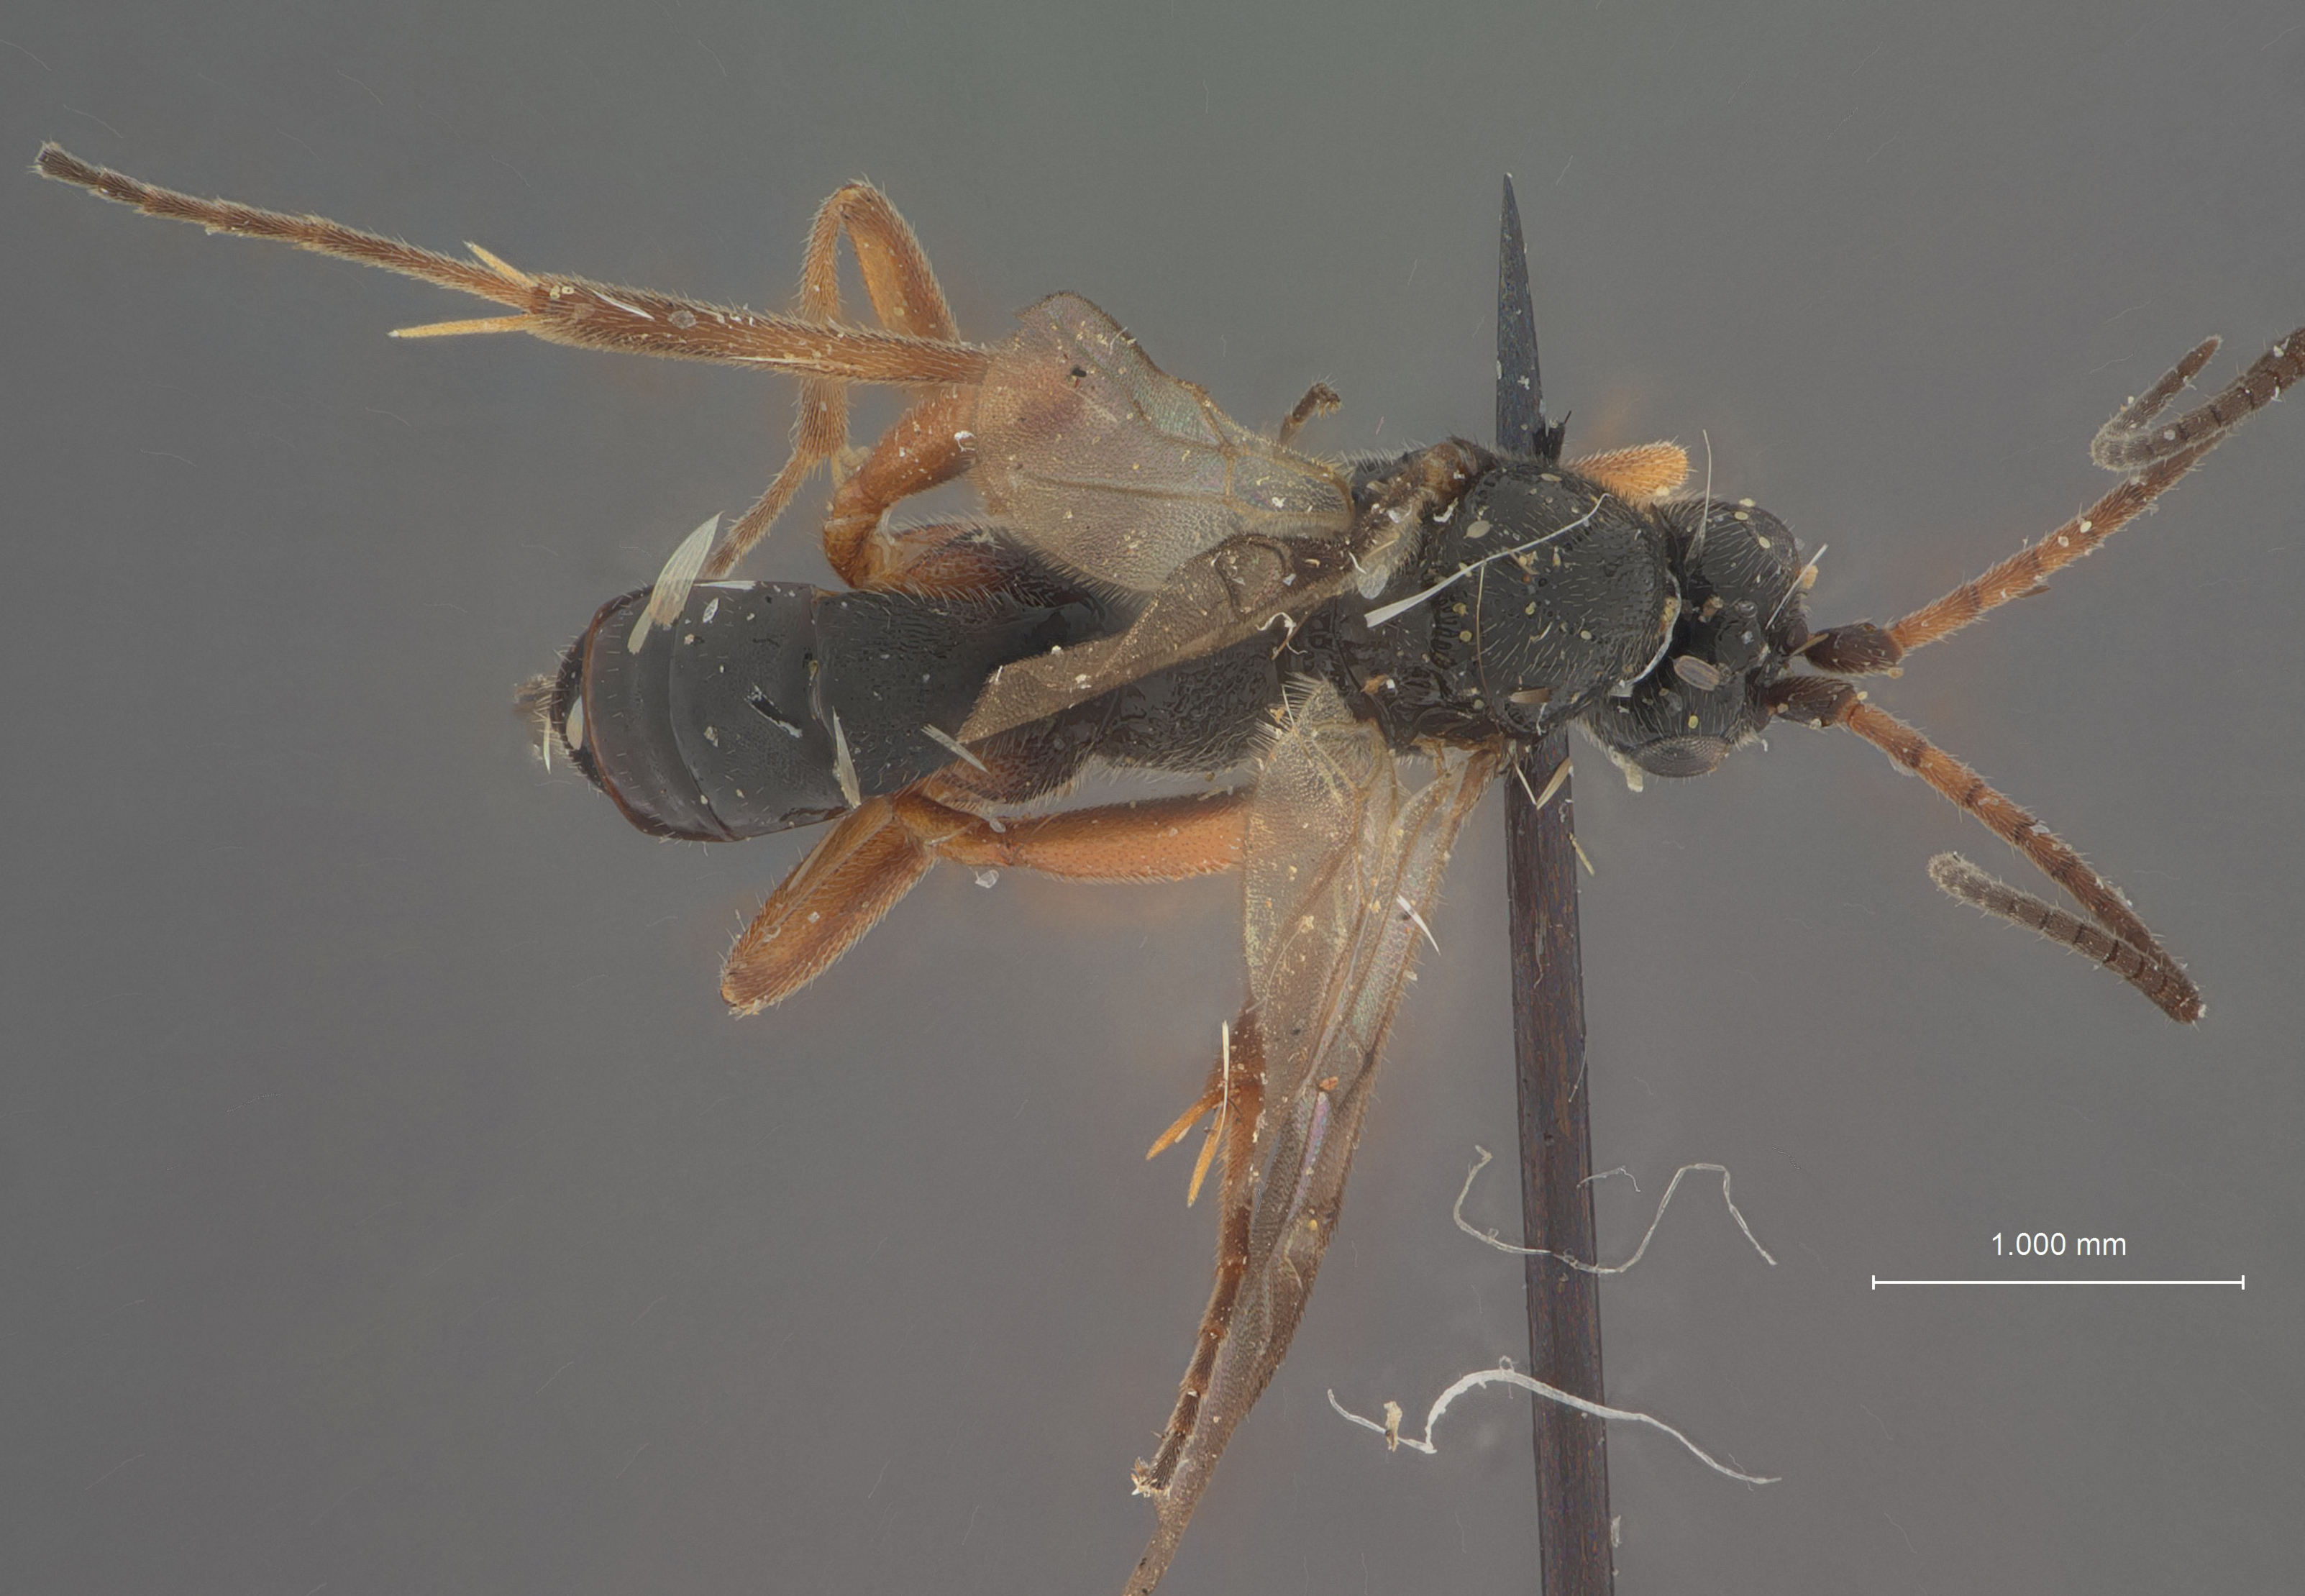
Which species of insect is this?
Orgilus fallax
